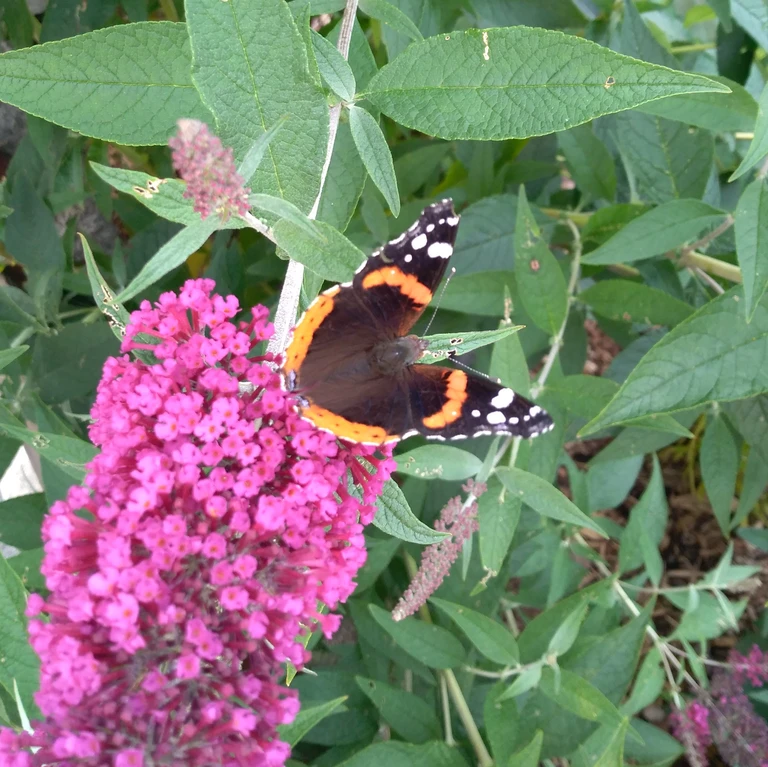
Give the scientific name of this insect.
Vanessa atalanta
